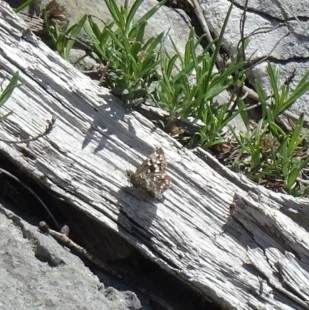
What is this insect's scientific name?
Pyrgus malvae
